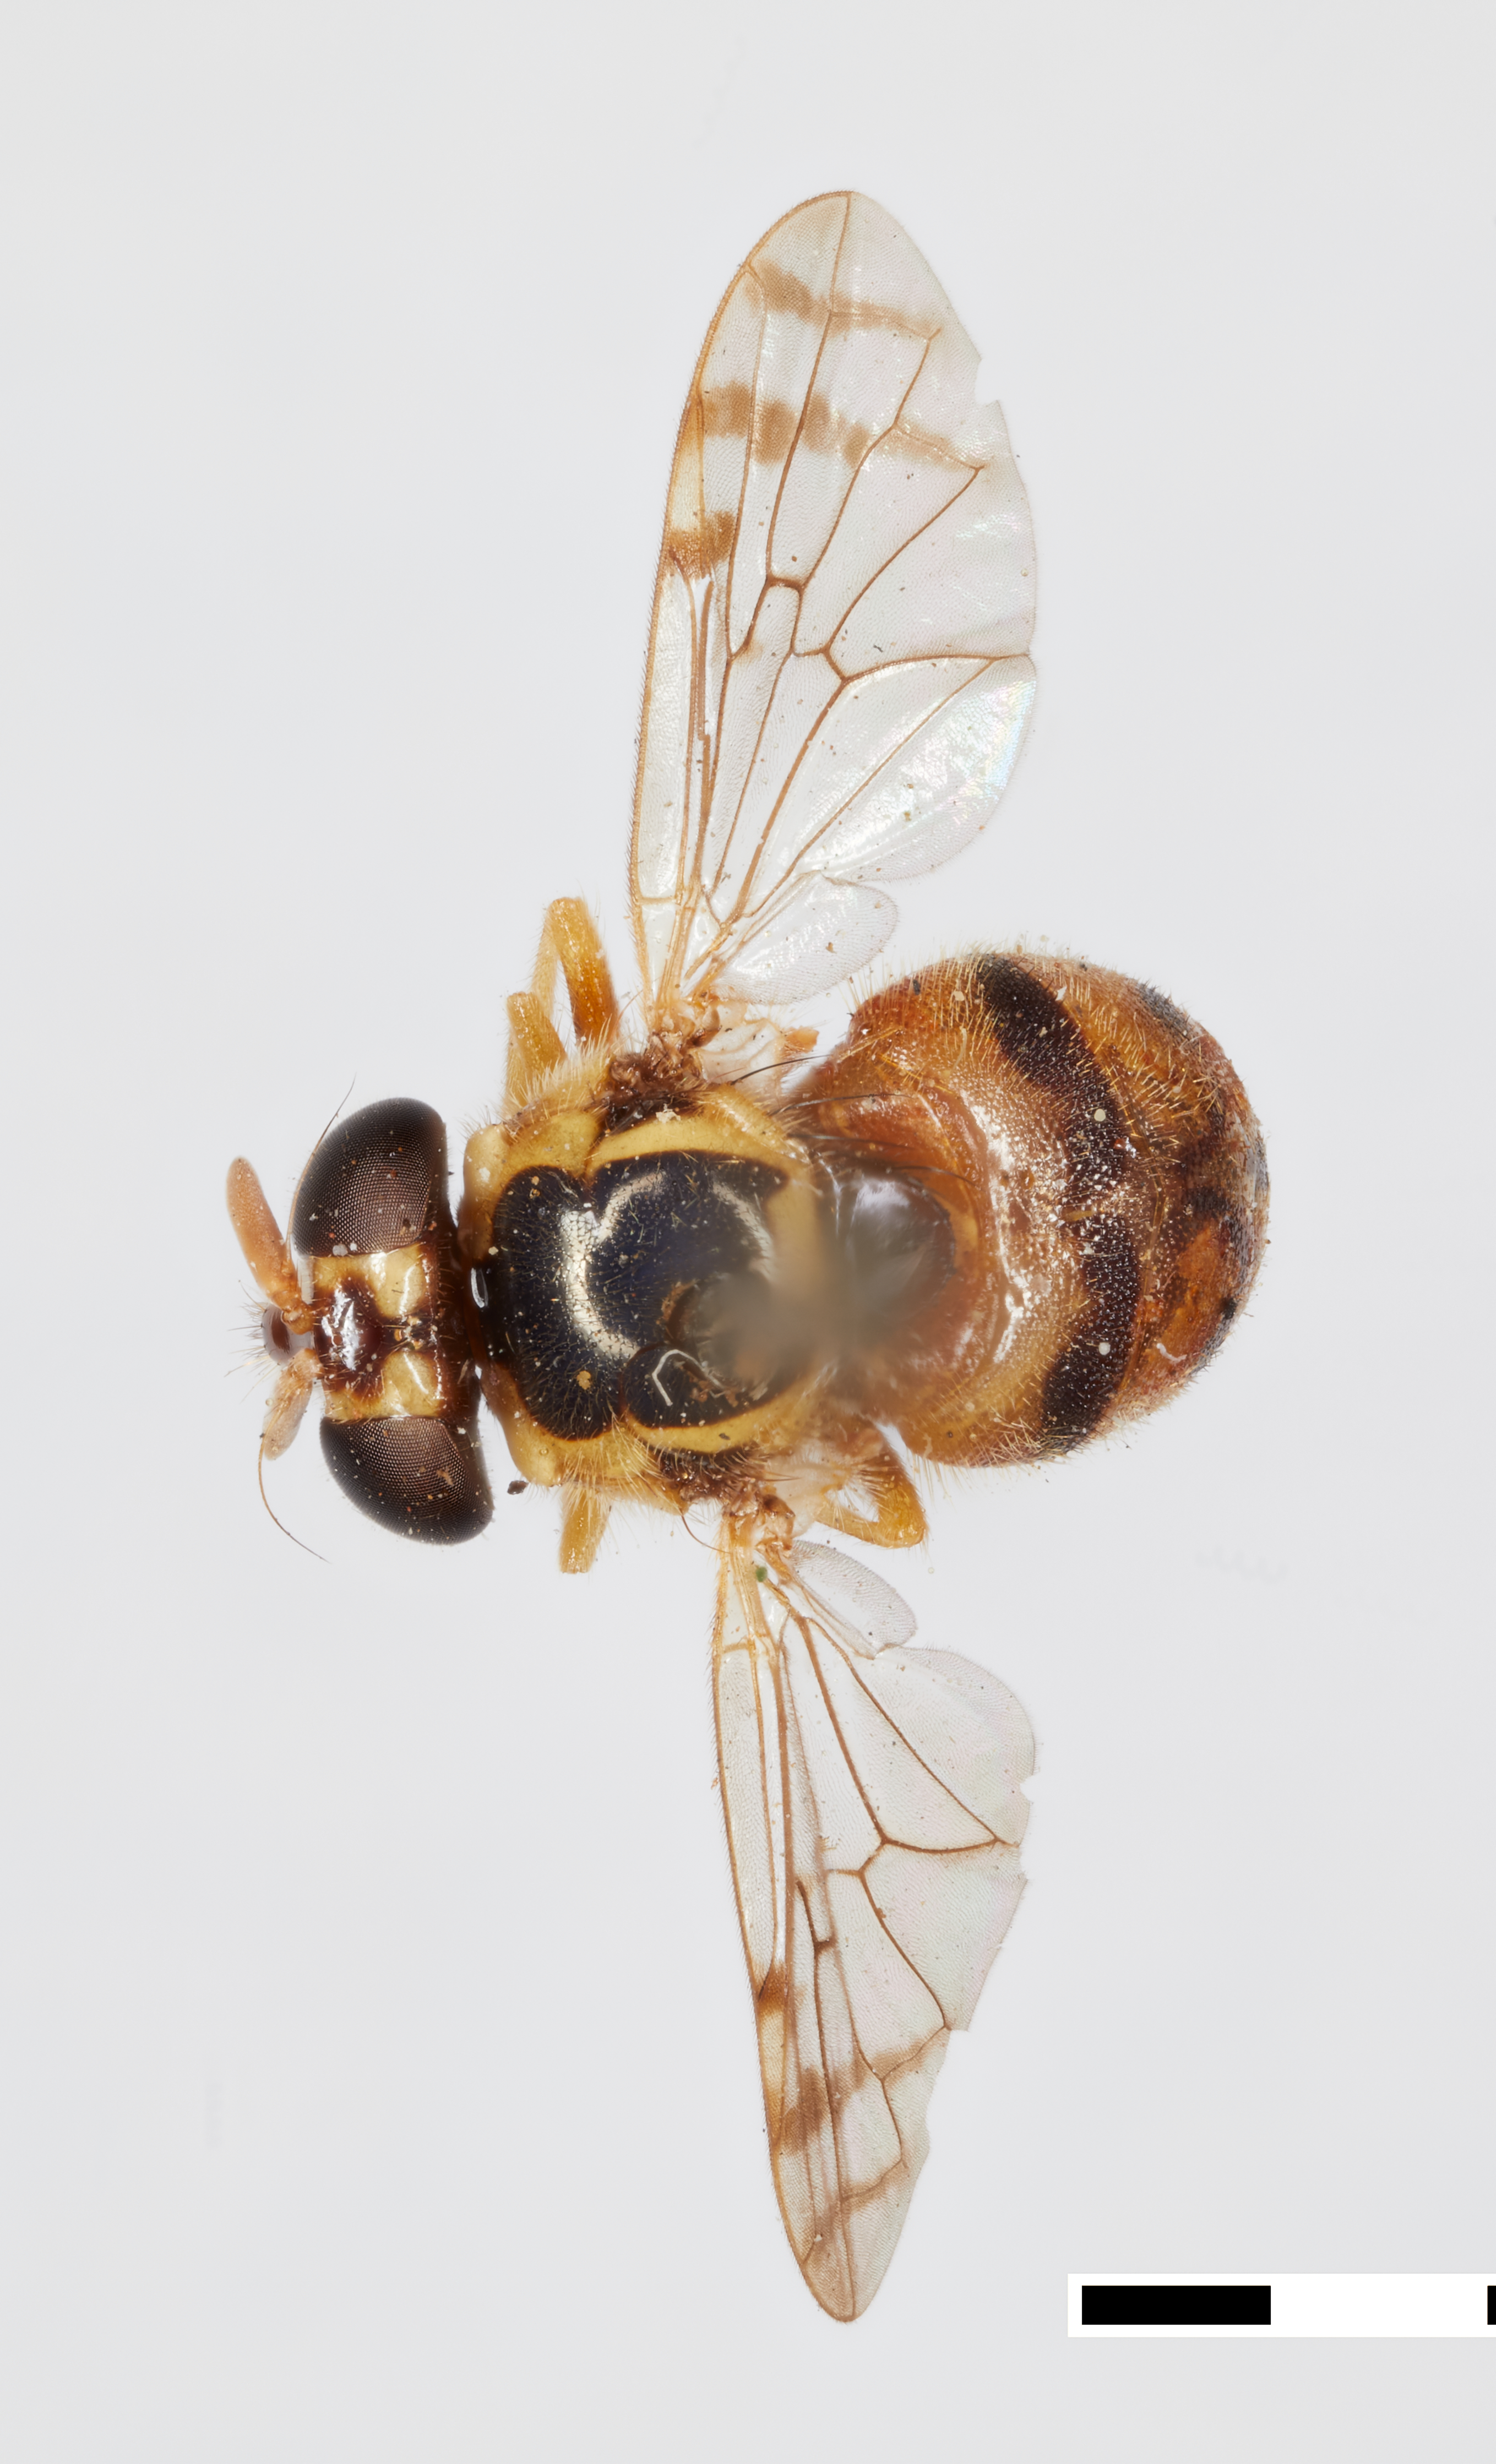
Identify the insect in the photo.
Graptomyza oceanica
